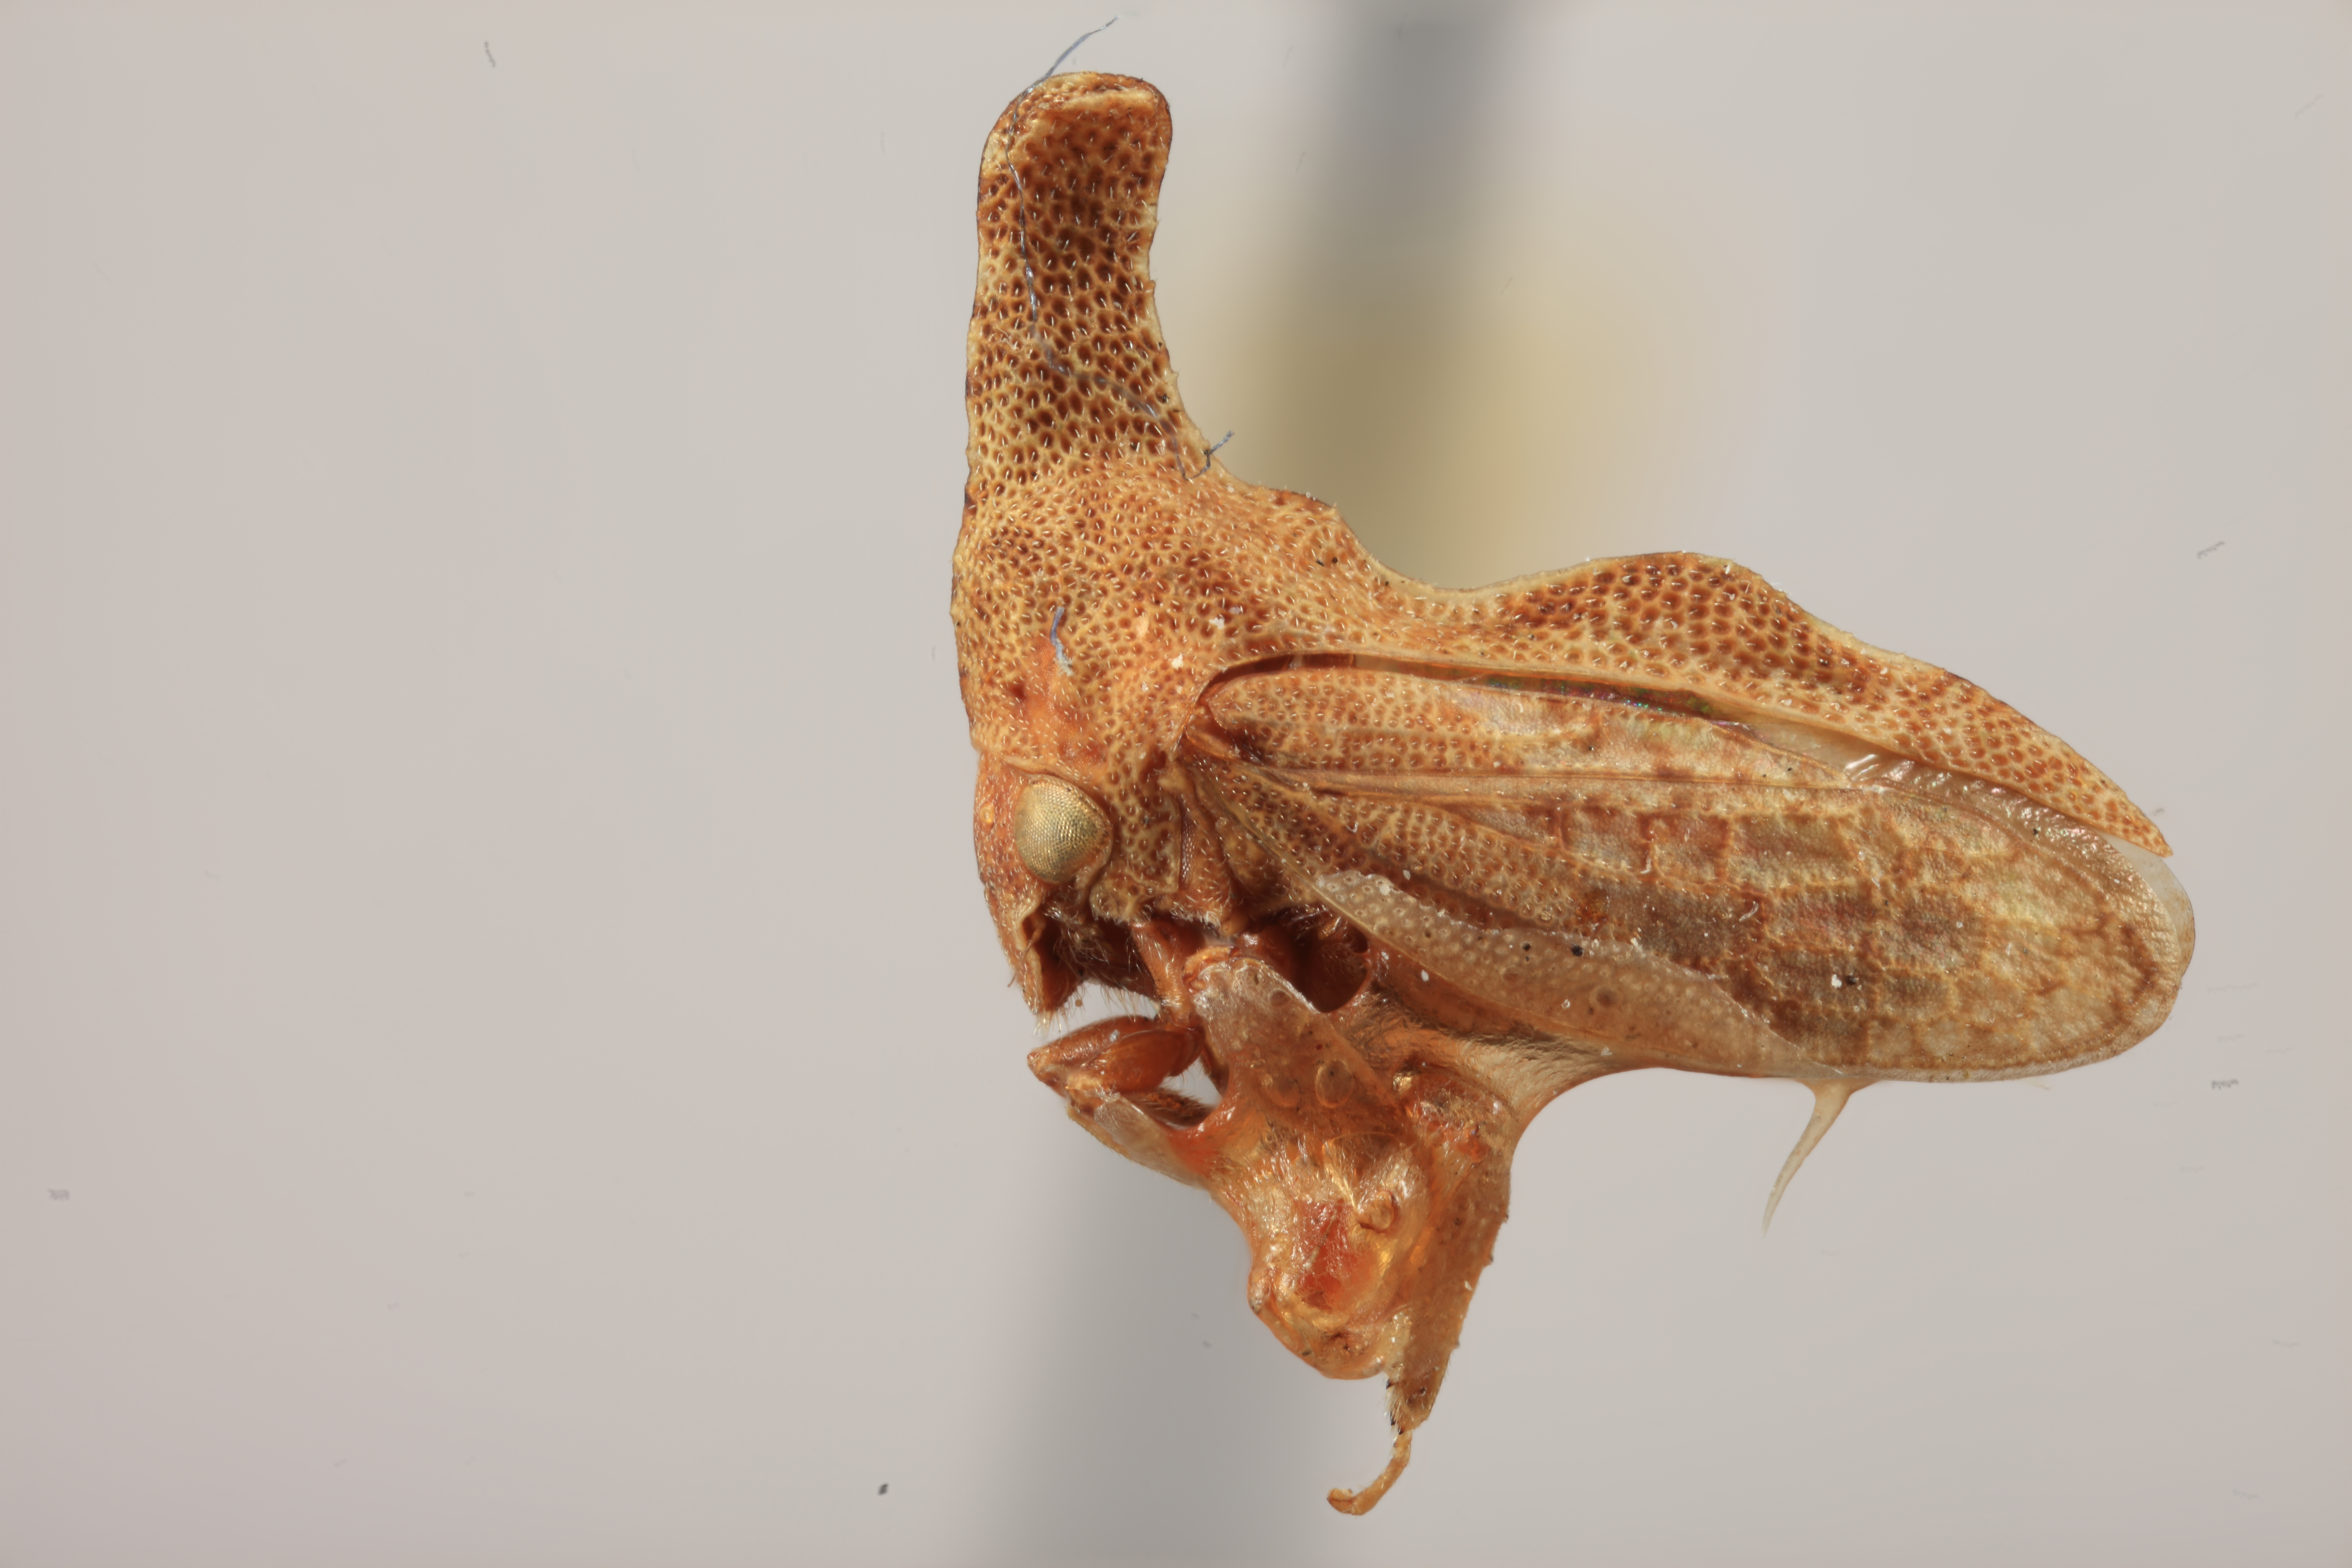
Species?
Hypsoprora caldwelli
